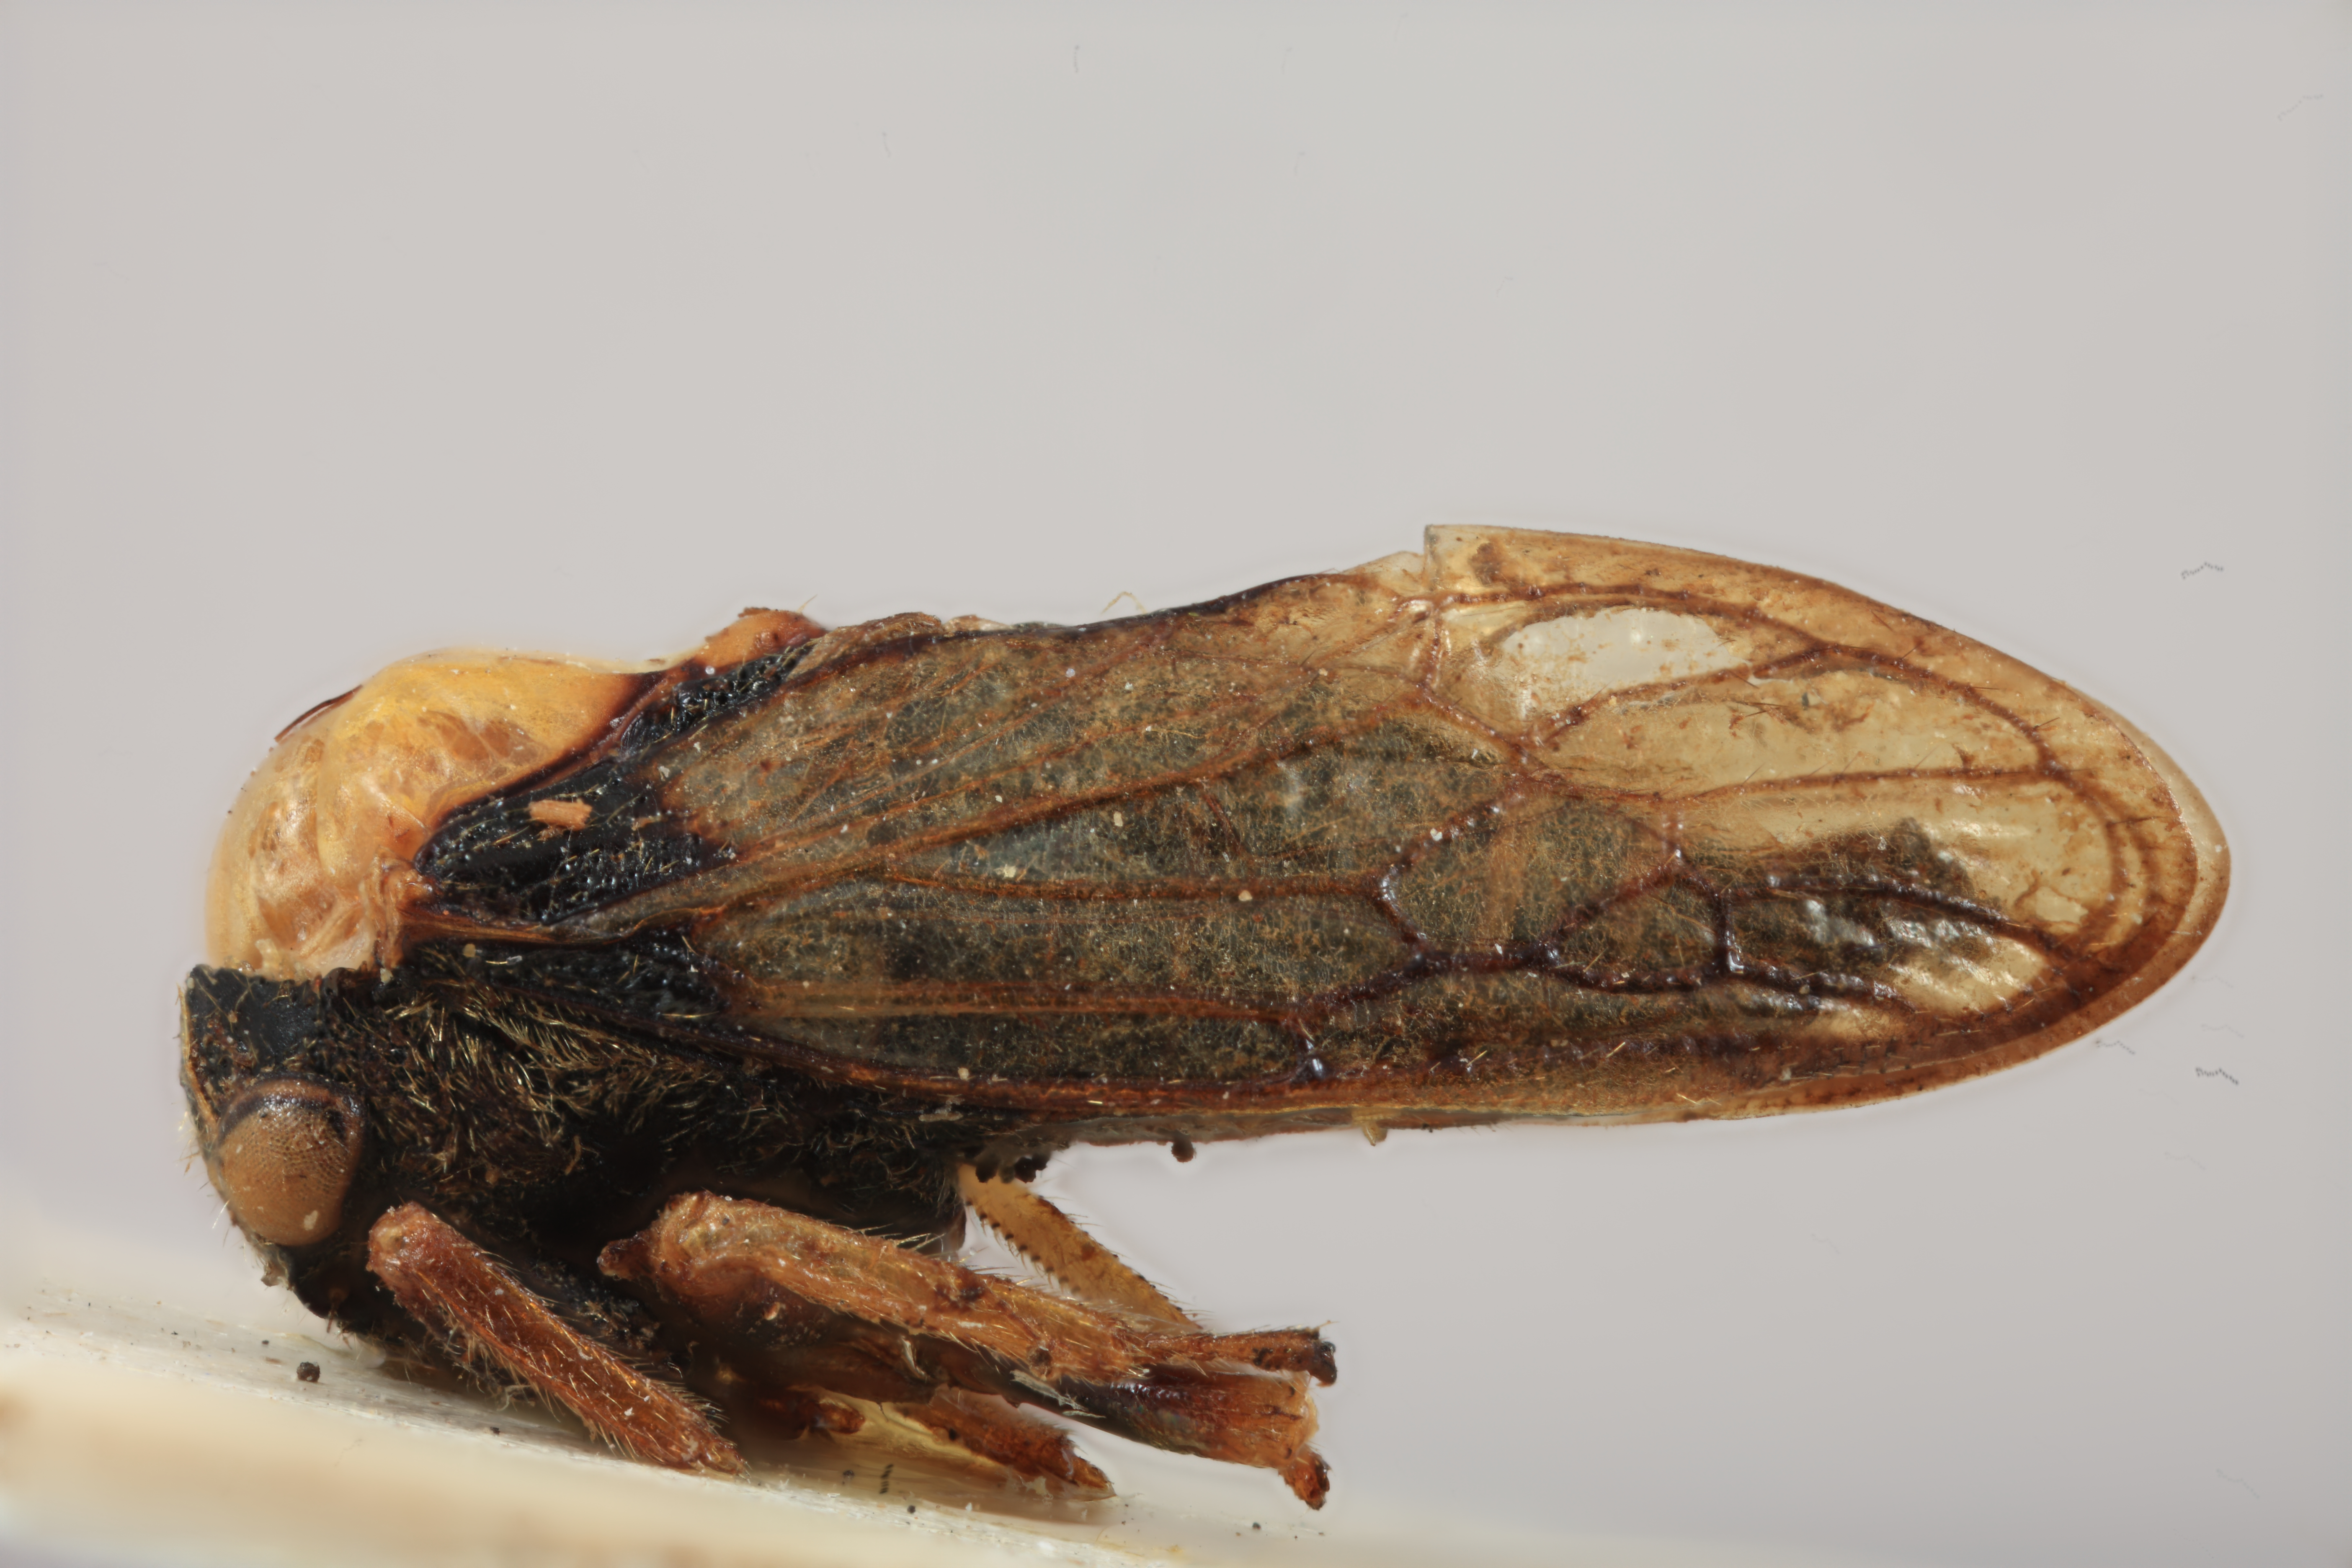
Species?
Sarritor attenuatus
